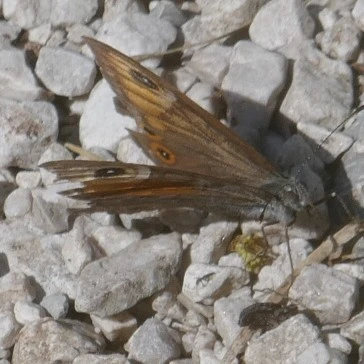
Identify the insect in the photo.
Lasiommata maera (also Pararge maera)
